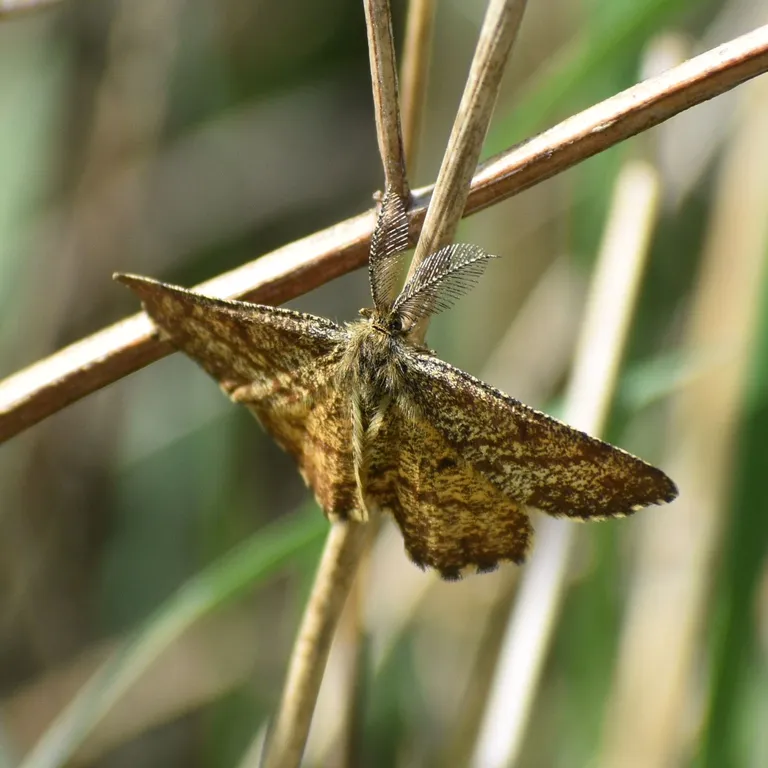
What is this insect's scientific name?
Ematurga atomaria
